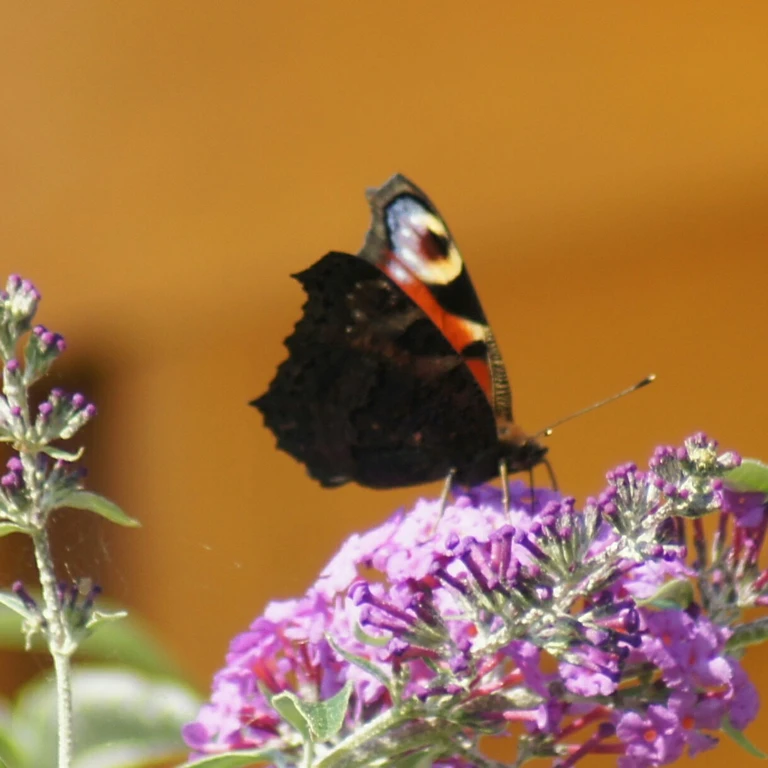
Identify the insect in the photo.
Aglais io
